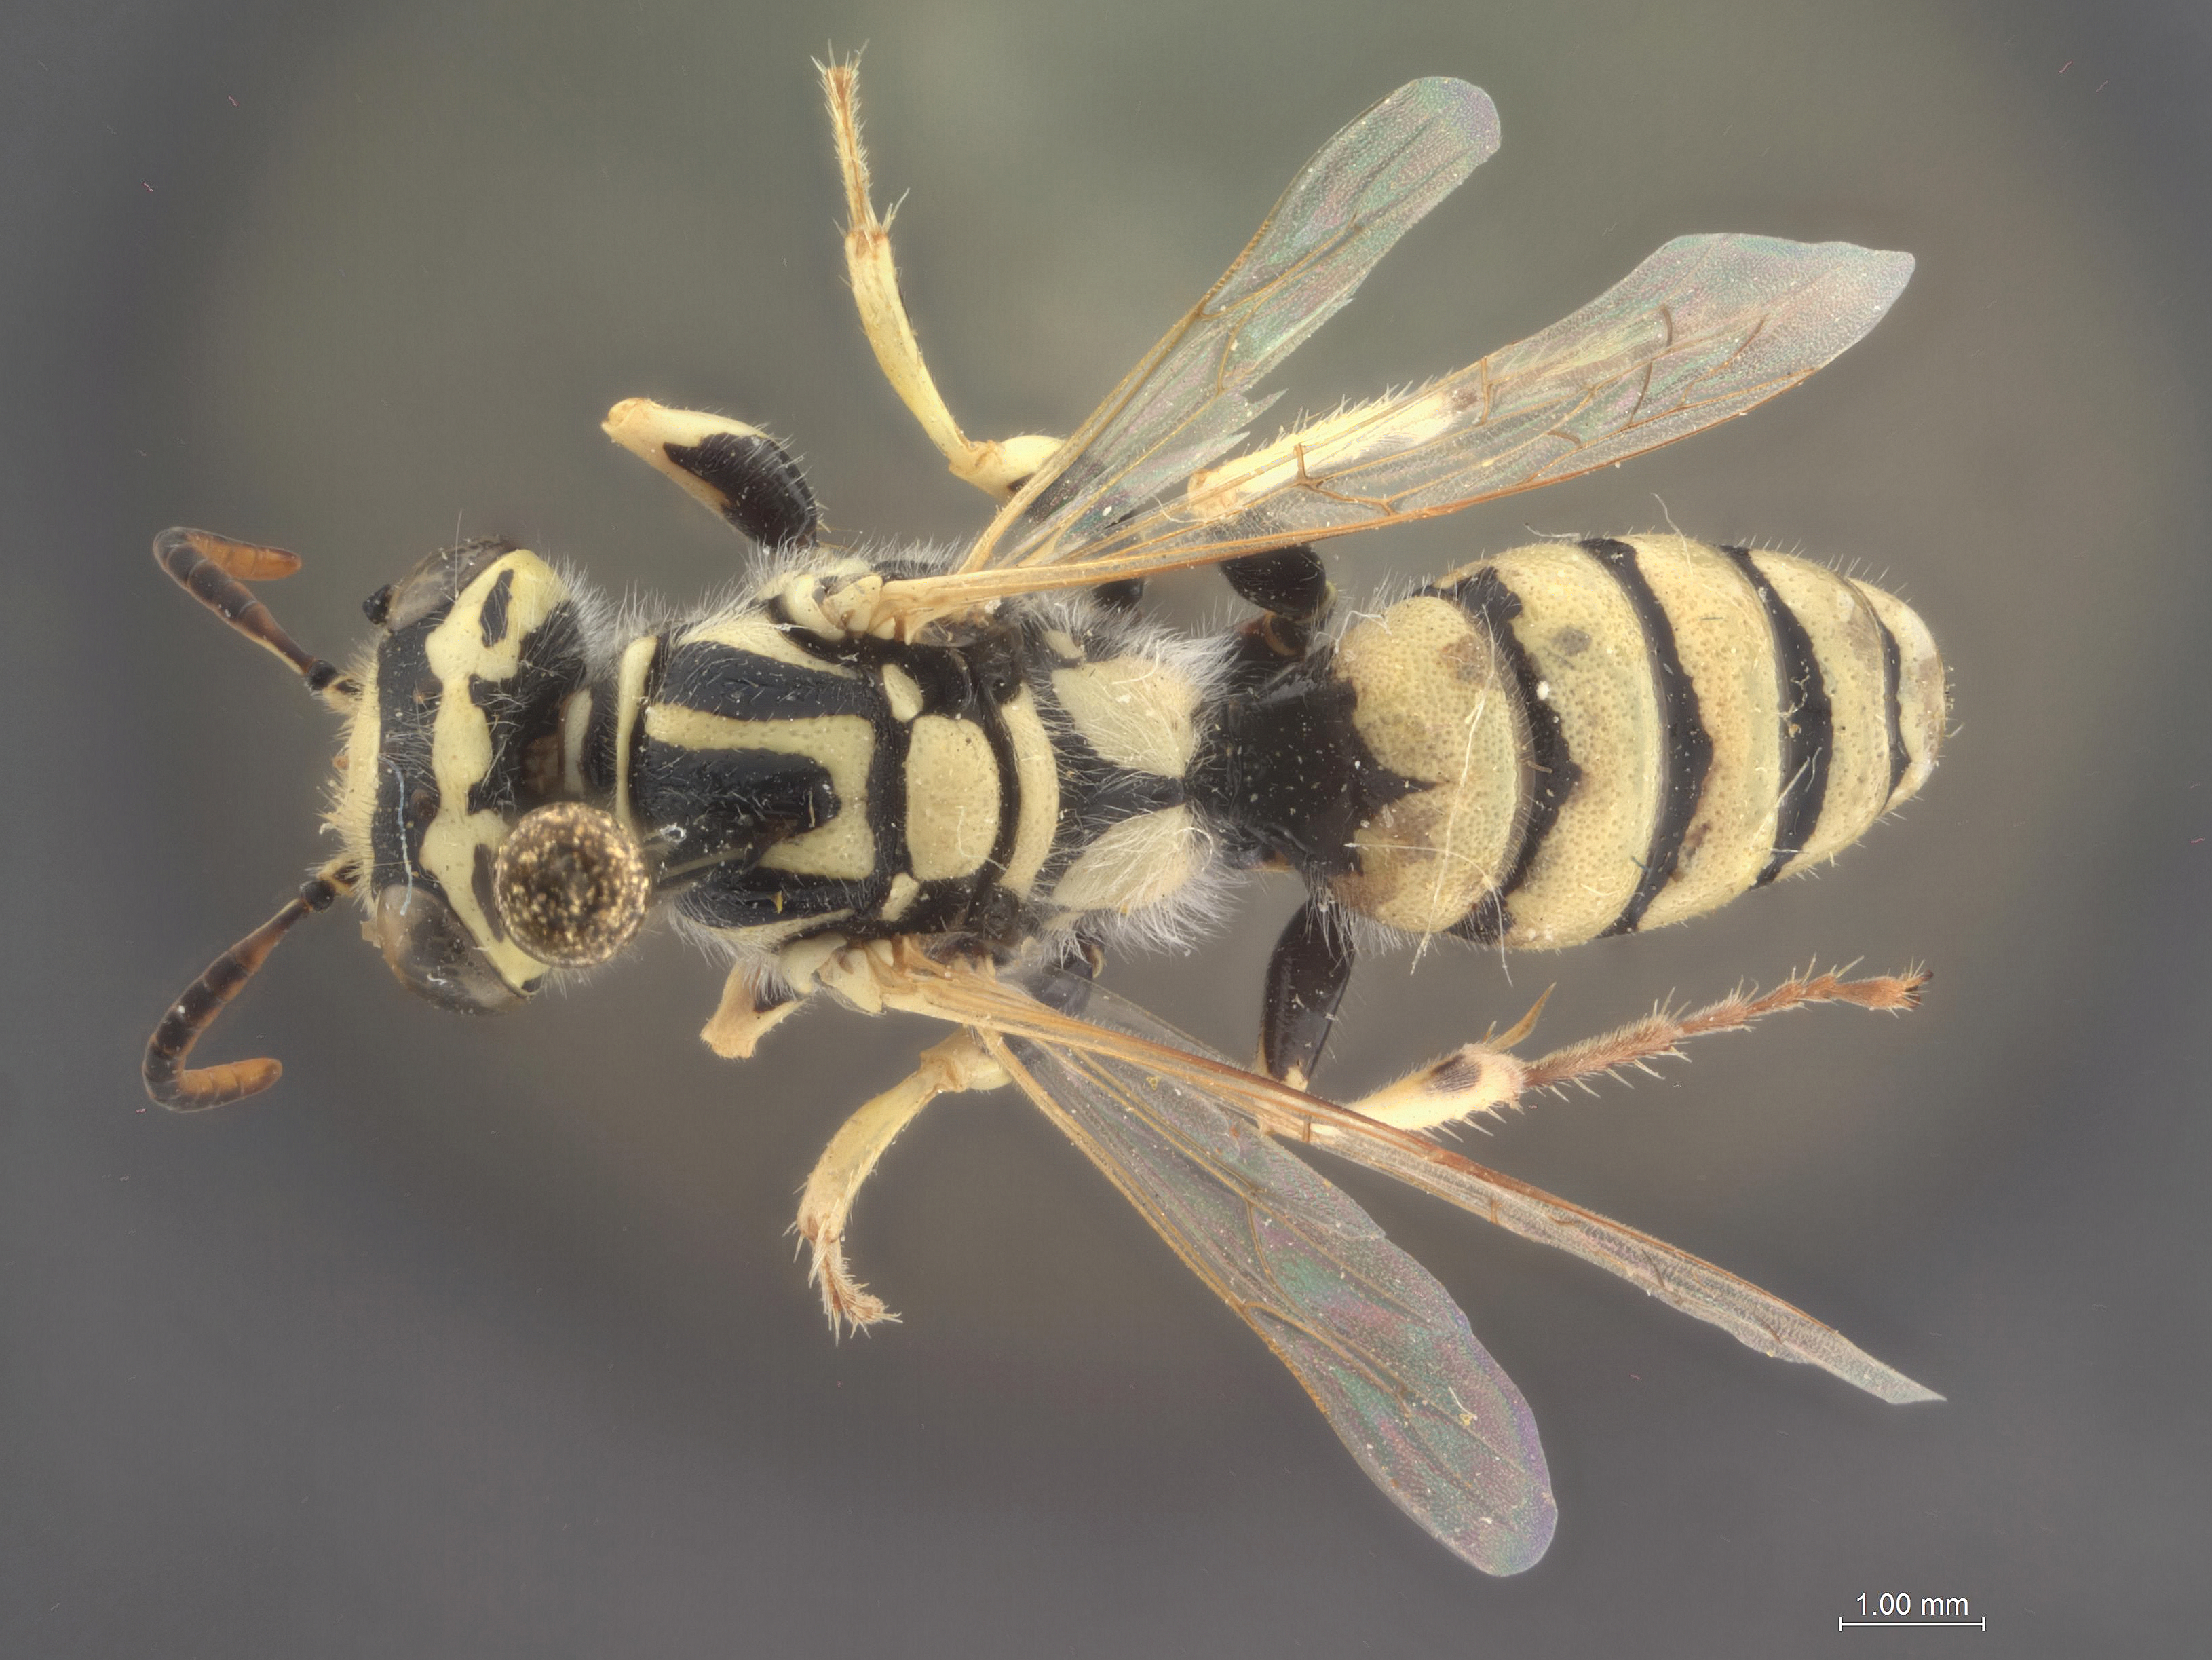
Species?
Philanthus albopilosus
